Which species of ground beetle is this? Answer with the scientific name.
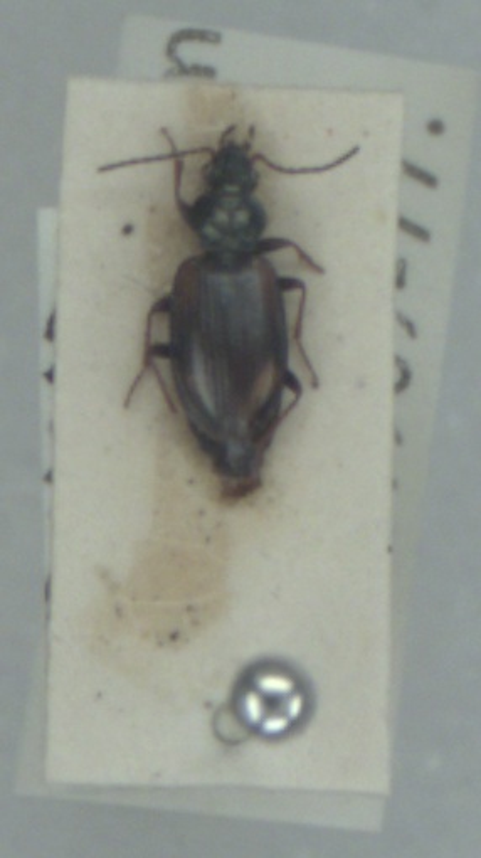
Bembidion bruxellense
